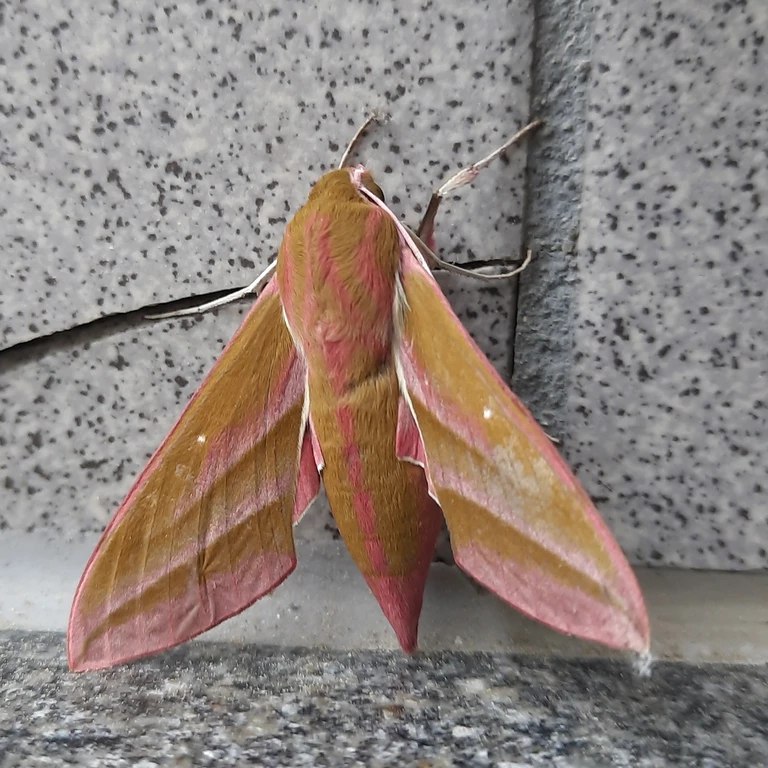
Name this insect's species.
Deilephila elpenor
